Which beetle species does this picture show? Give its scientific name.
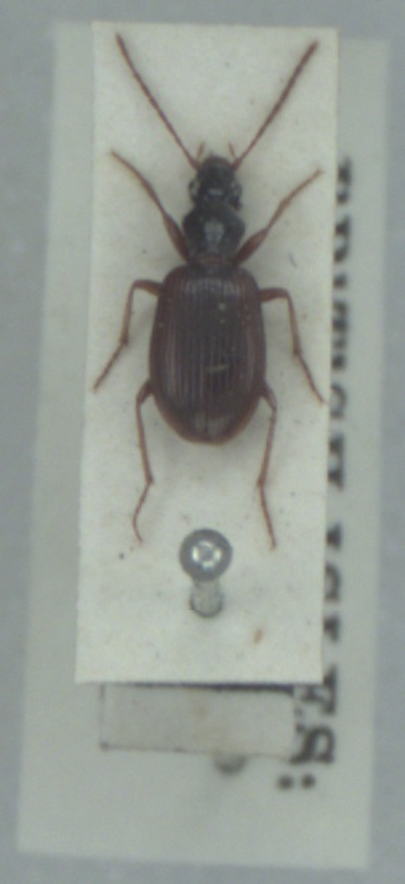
Oxypselaphus obscurus
